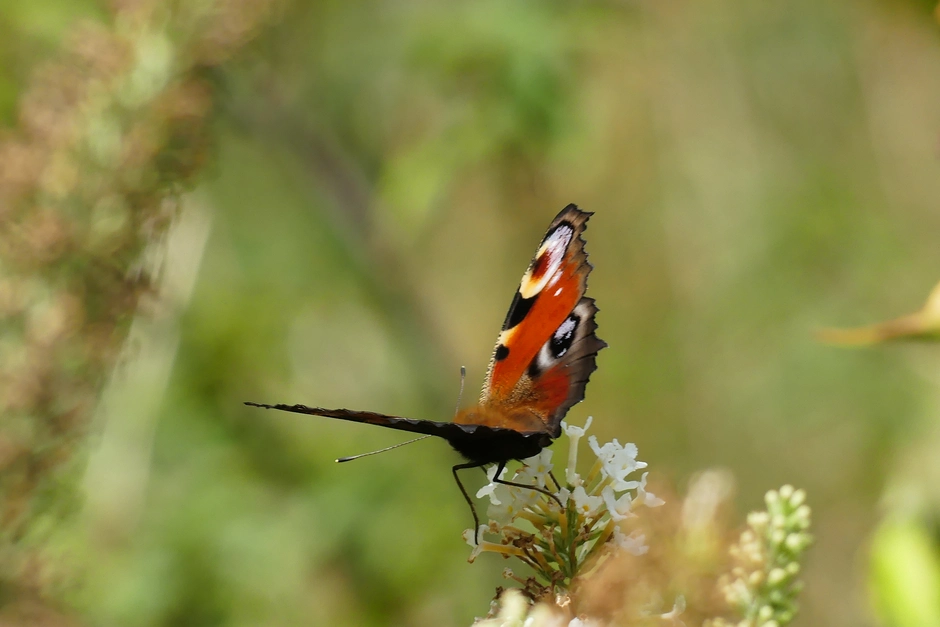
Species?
Aglais io
